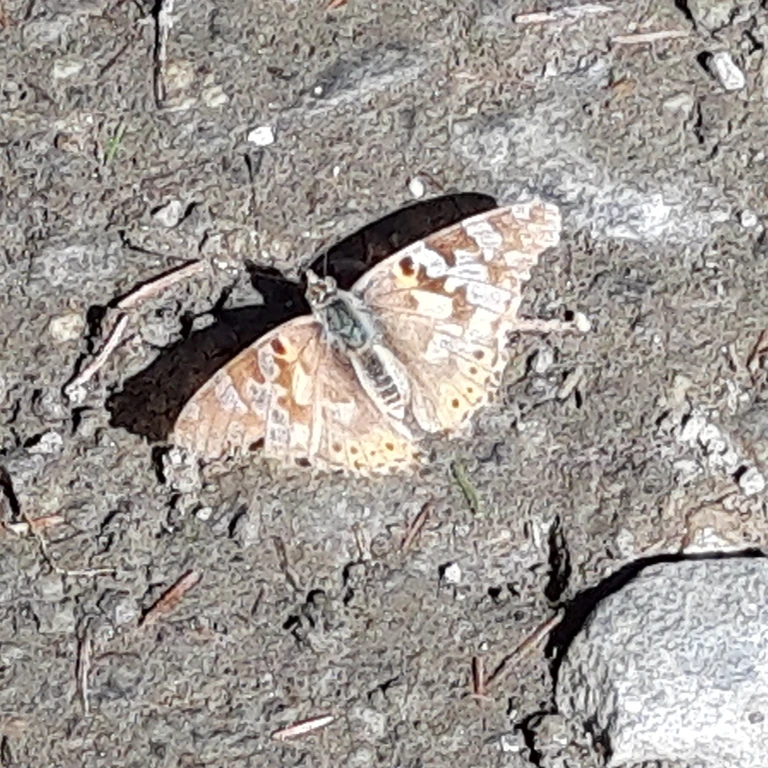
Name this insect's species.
Vanessa cardui
